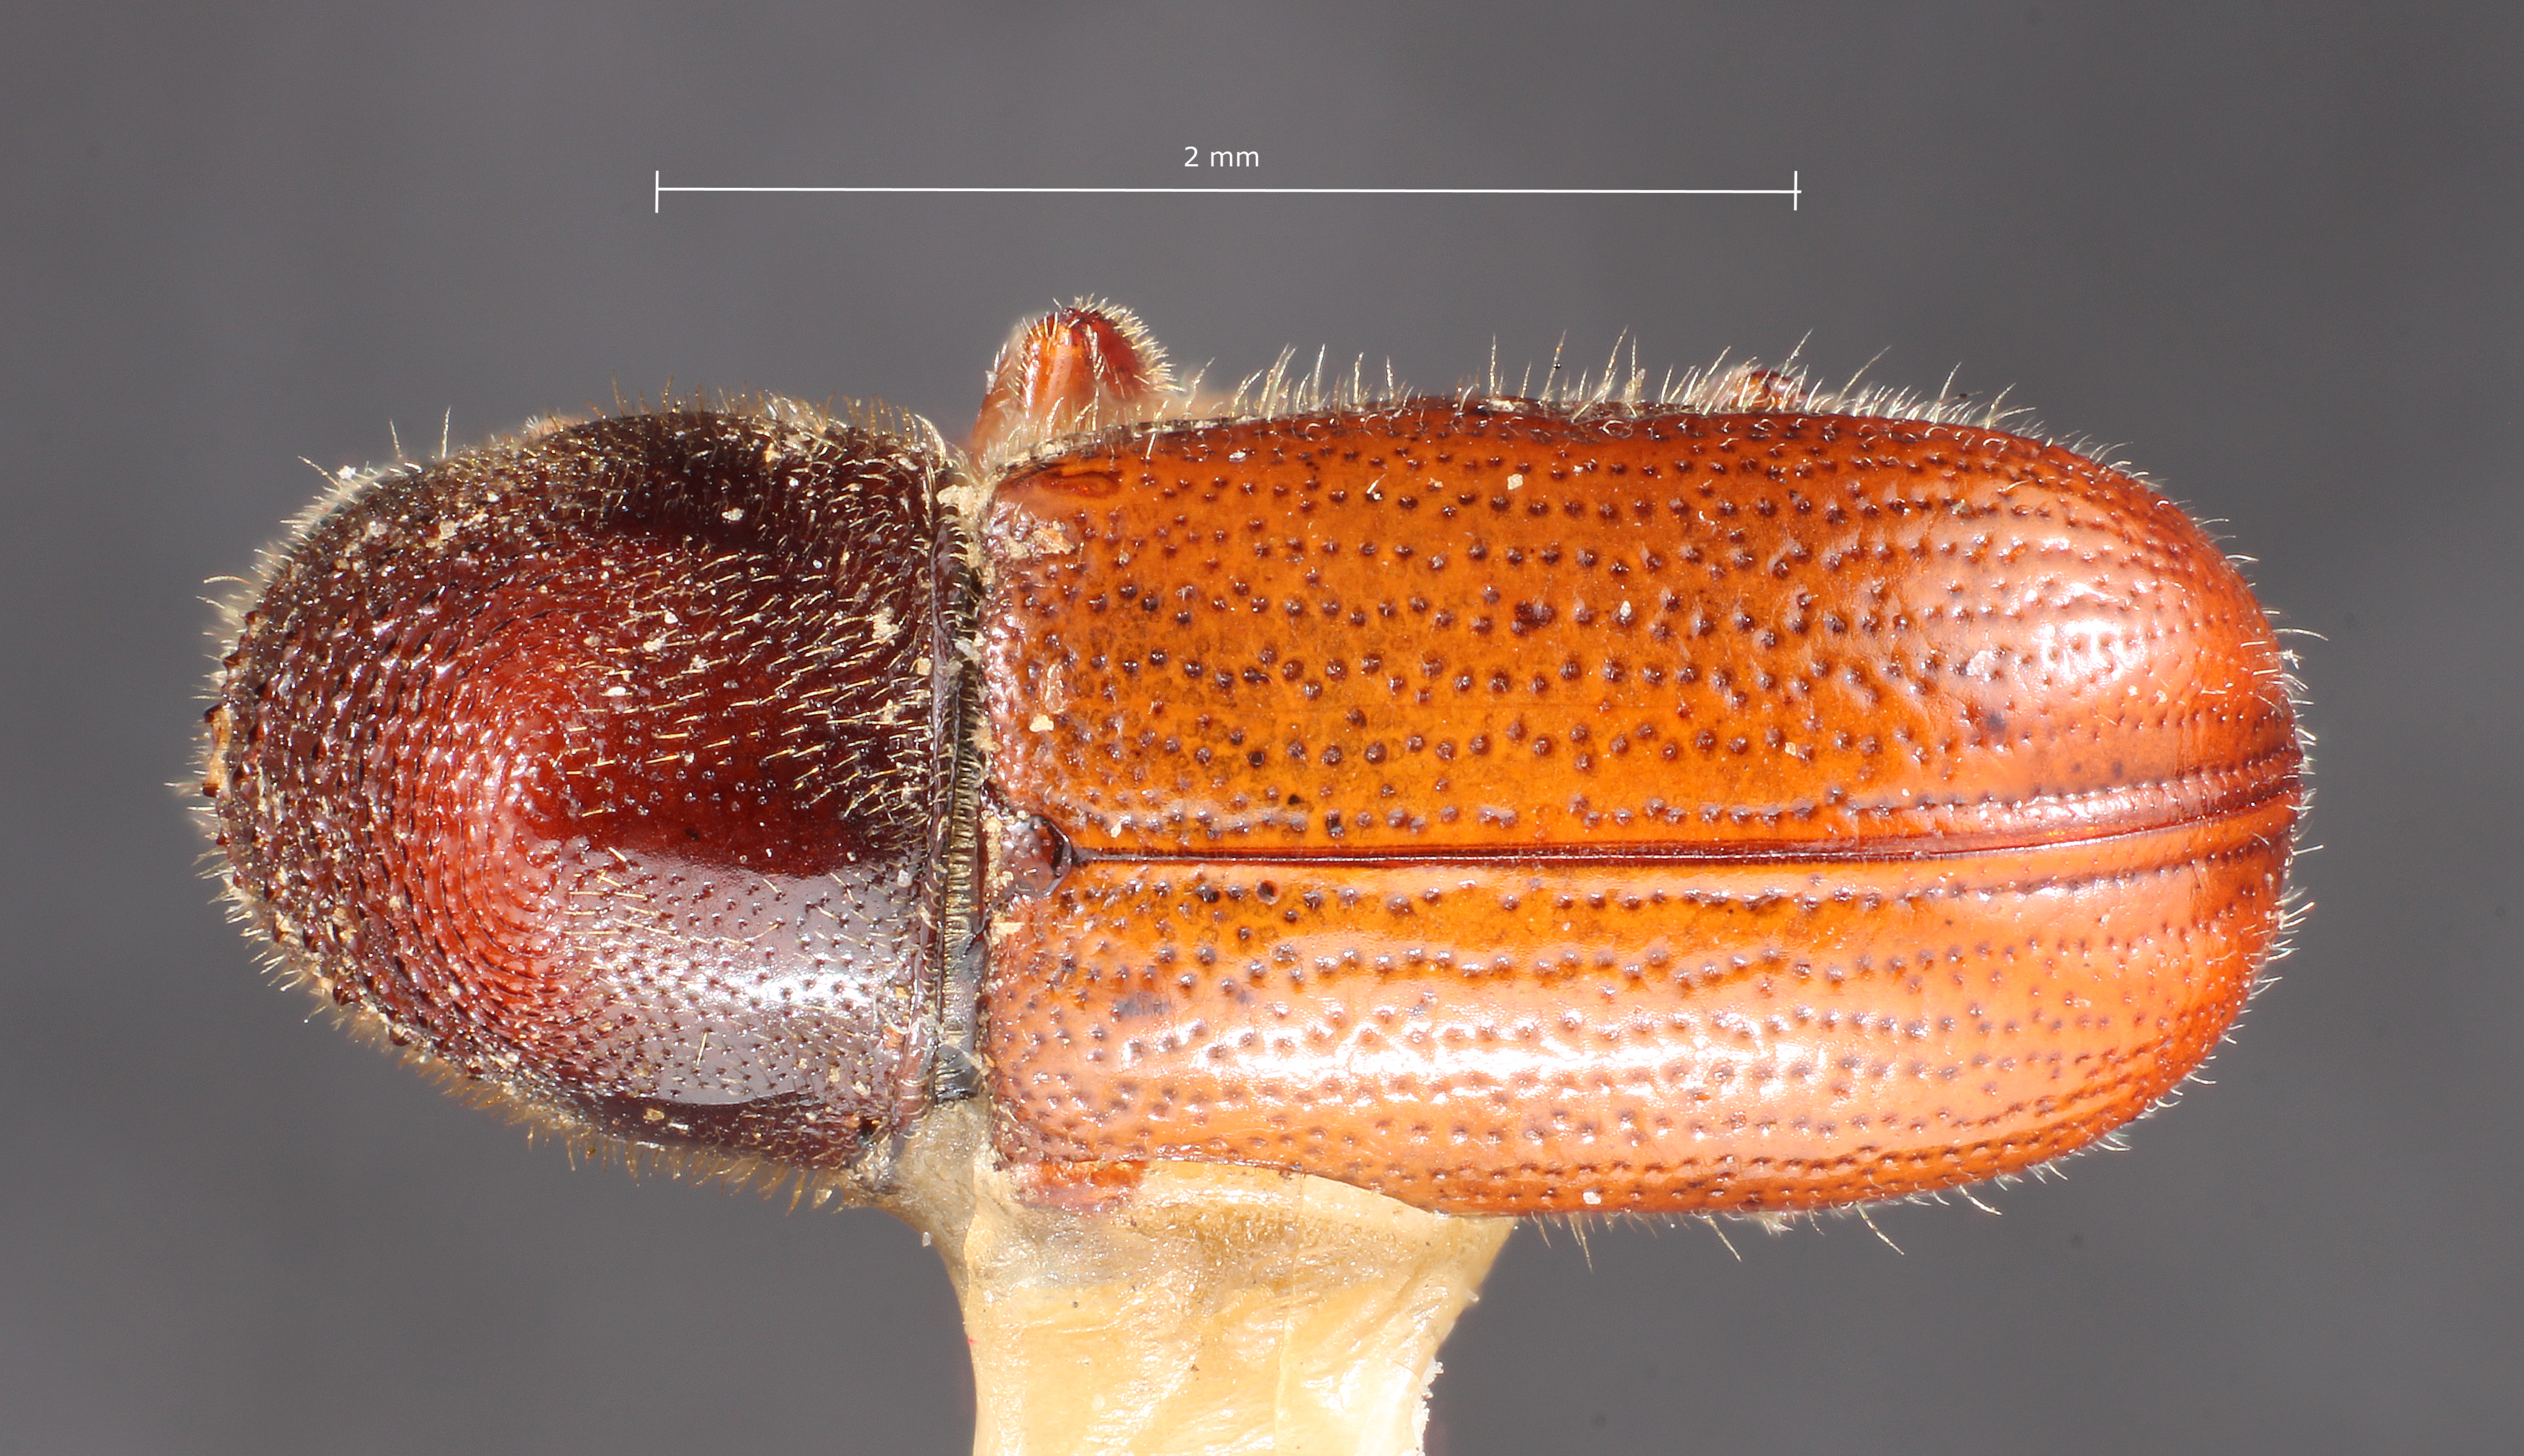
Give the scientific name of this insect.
Myeloborus deleoni
